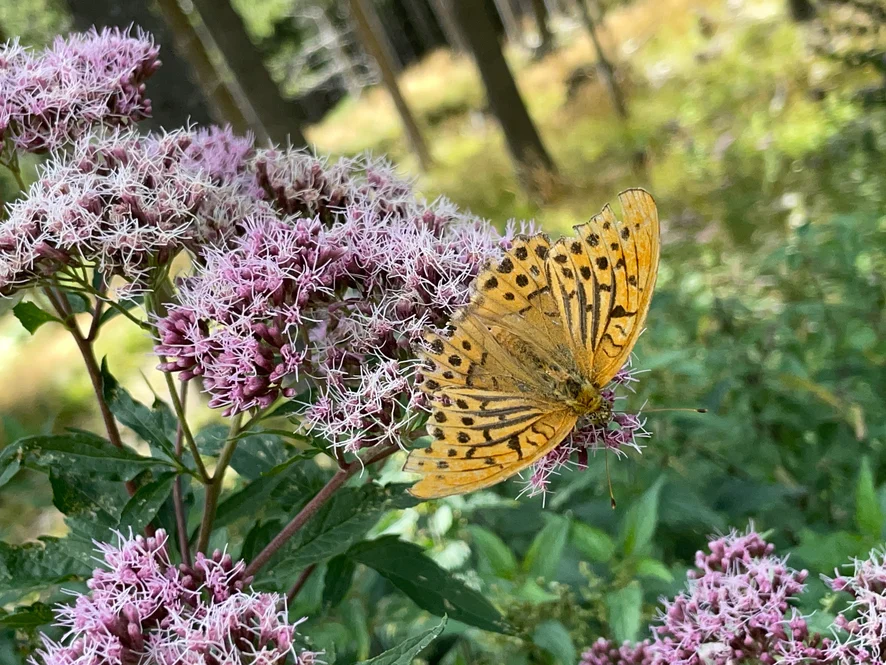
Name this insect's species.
Argynnis paphia
